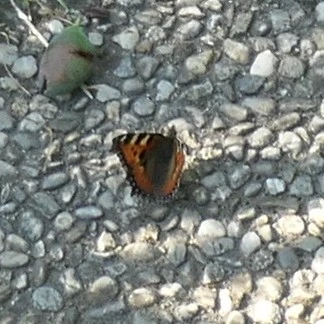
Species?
Aglais urticae
